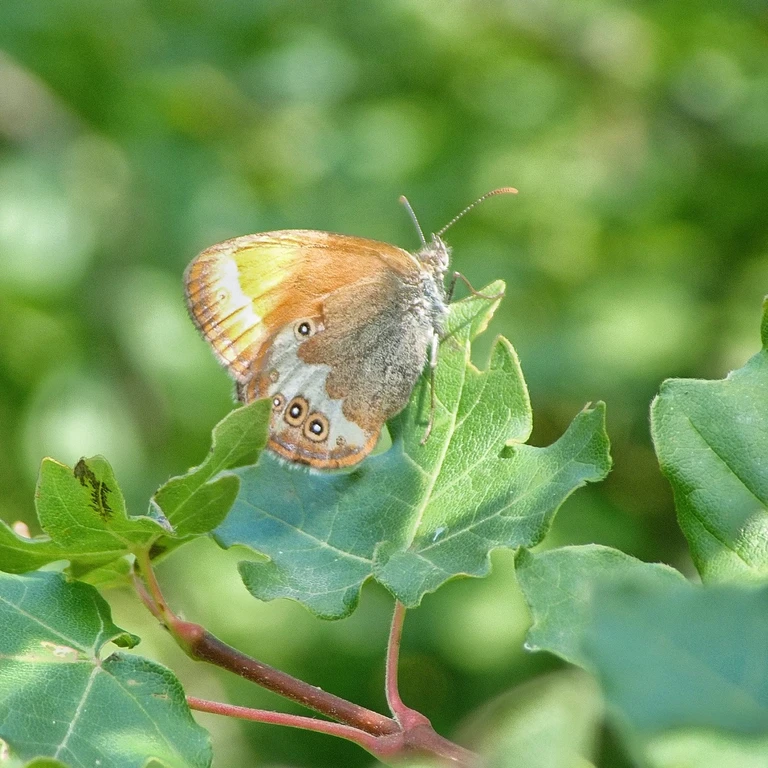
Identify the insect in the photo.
Coenonympha arcania
